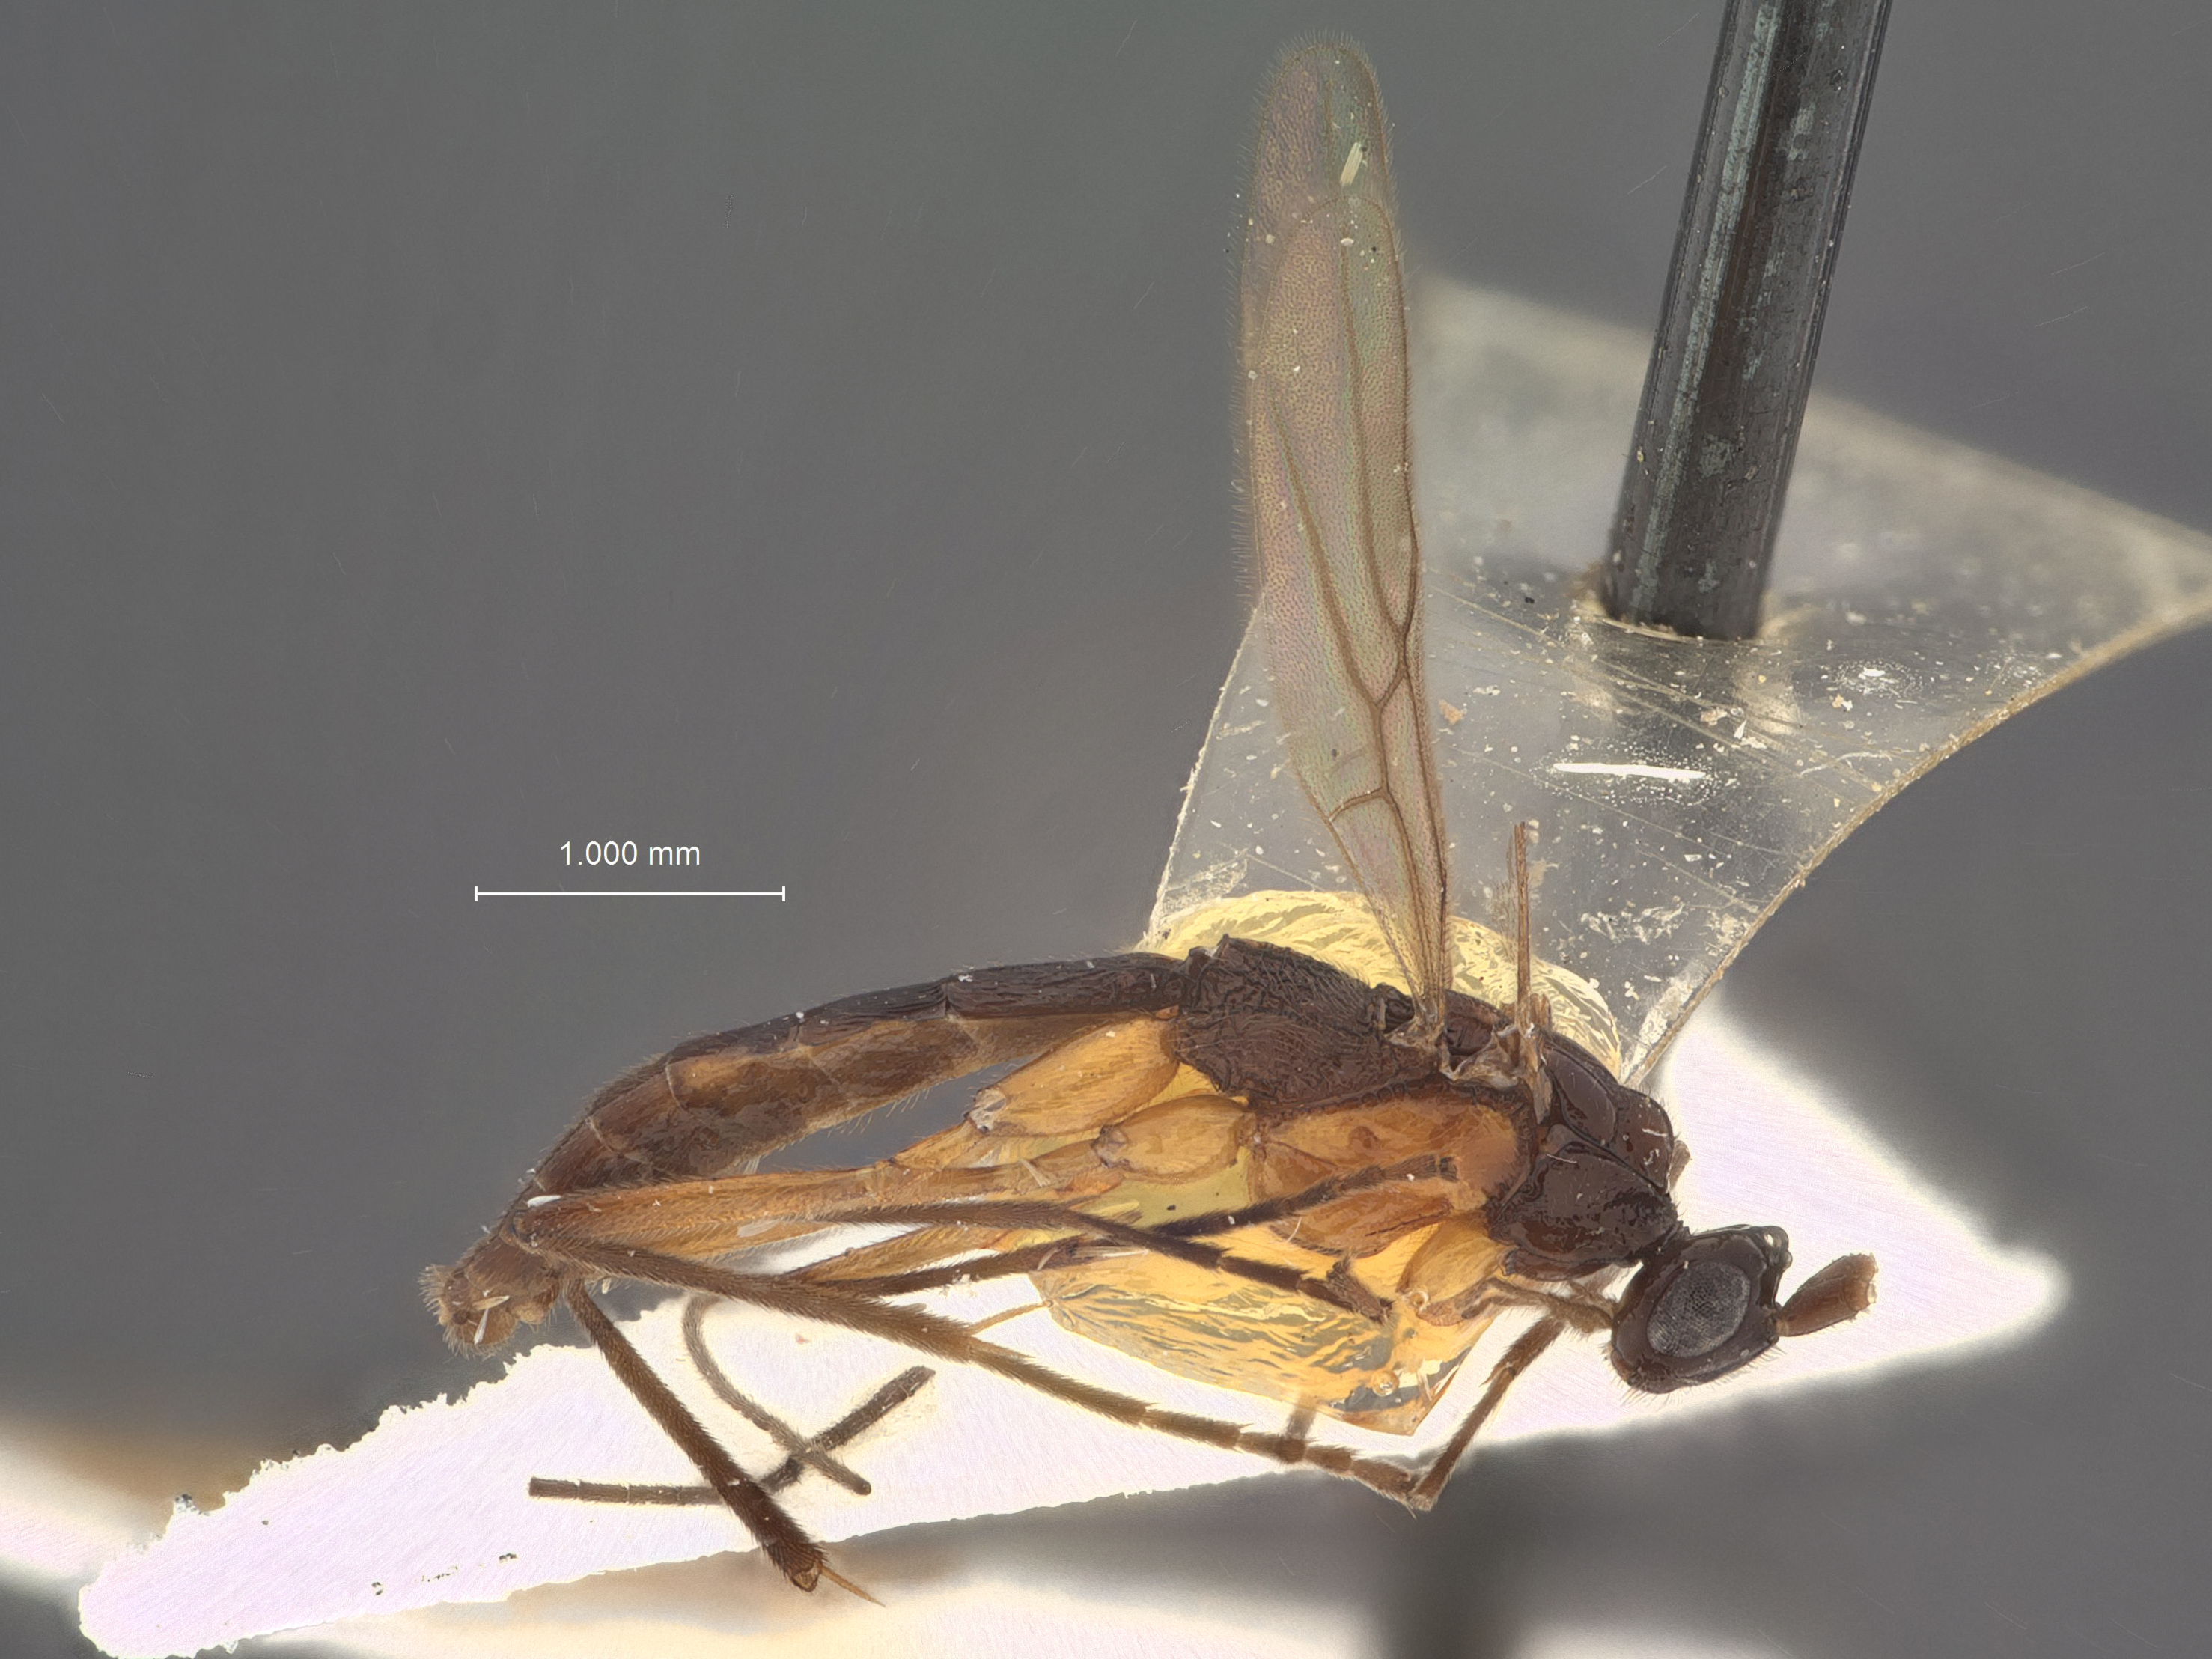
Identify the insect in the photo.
Macrocentrus infumatus
